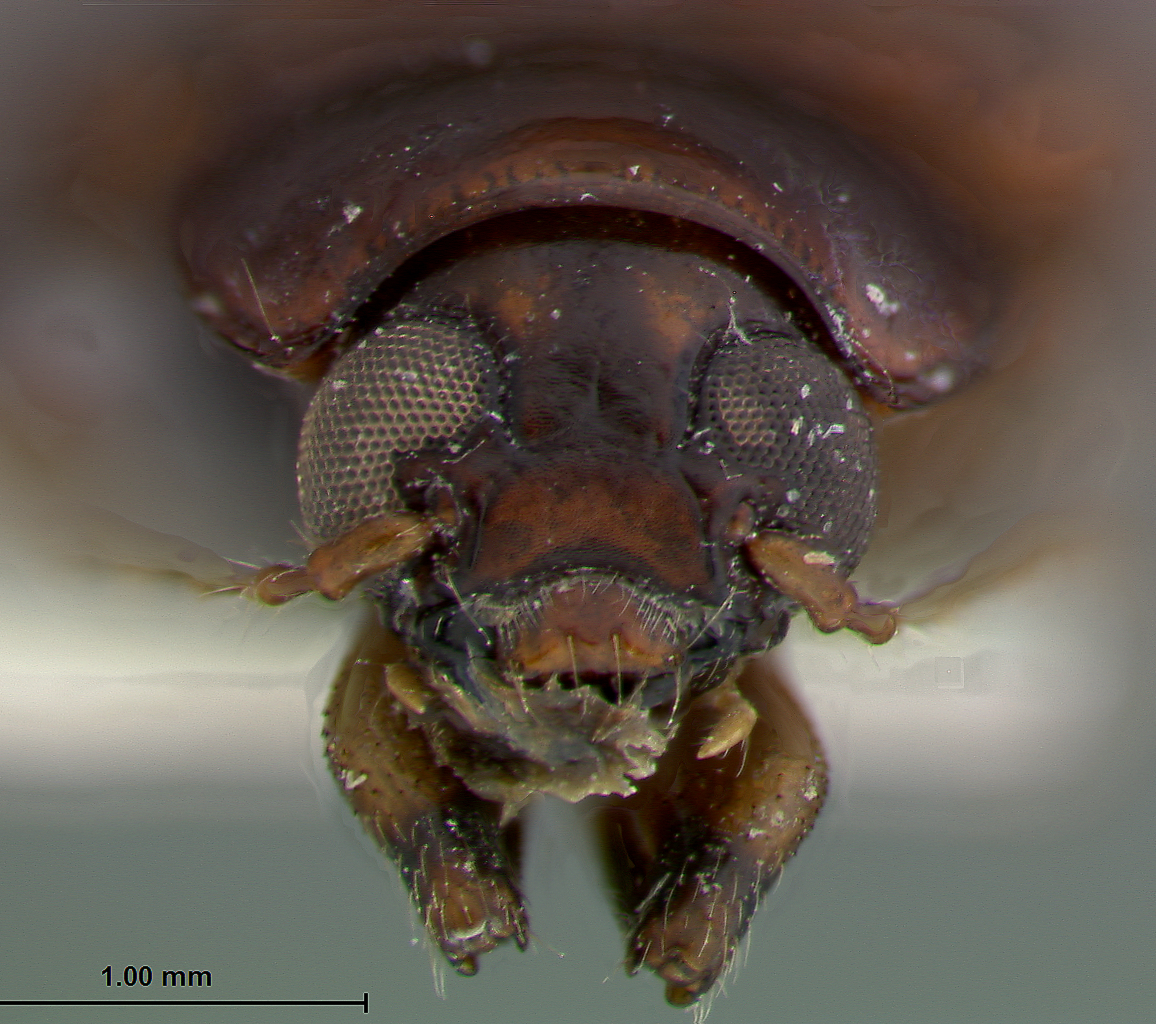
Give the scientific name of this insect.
Metachroma leonardi
